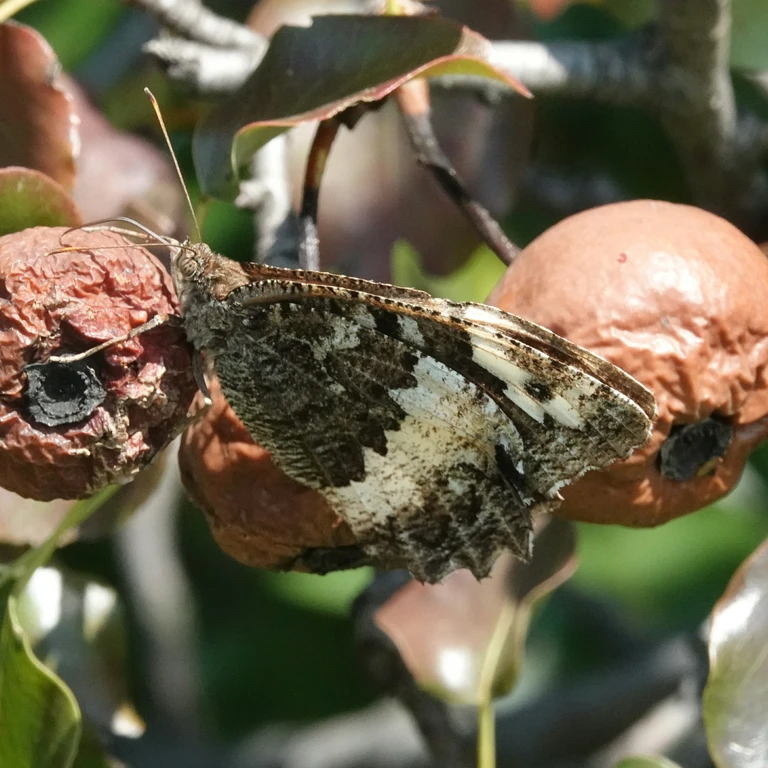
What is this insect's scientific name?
Brintesia circe
